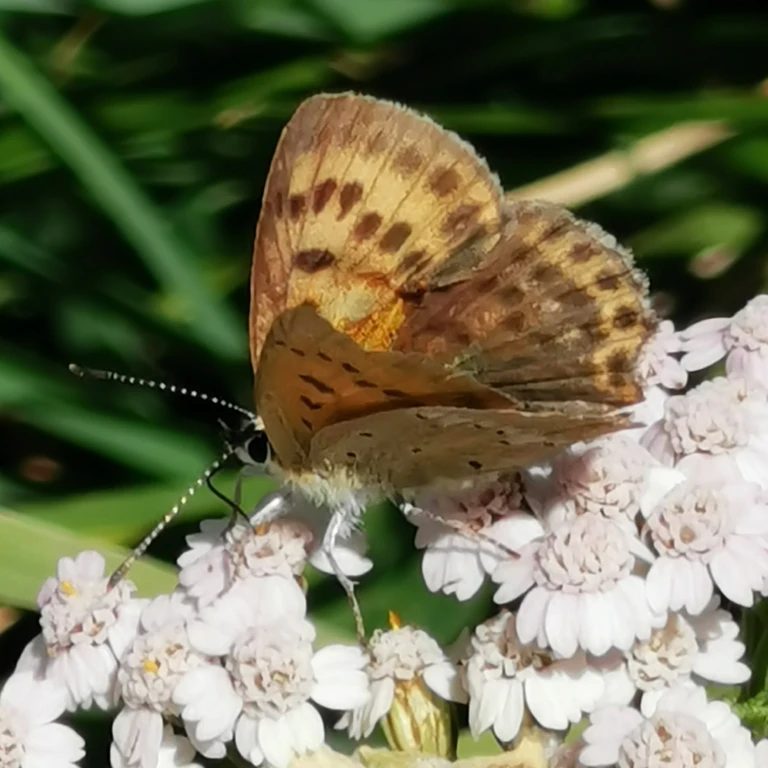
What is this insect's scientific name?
Lycaena virgaureae
